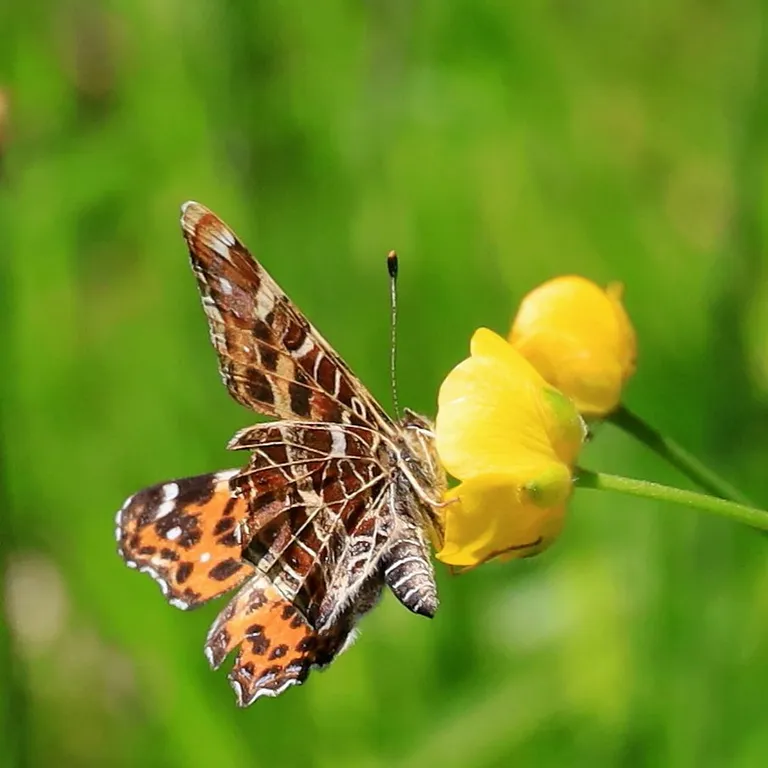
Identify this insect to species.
Araschnia levana
